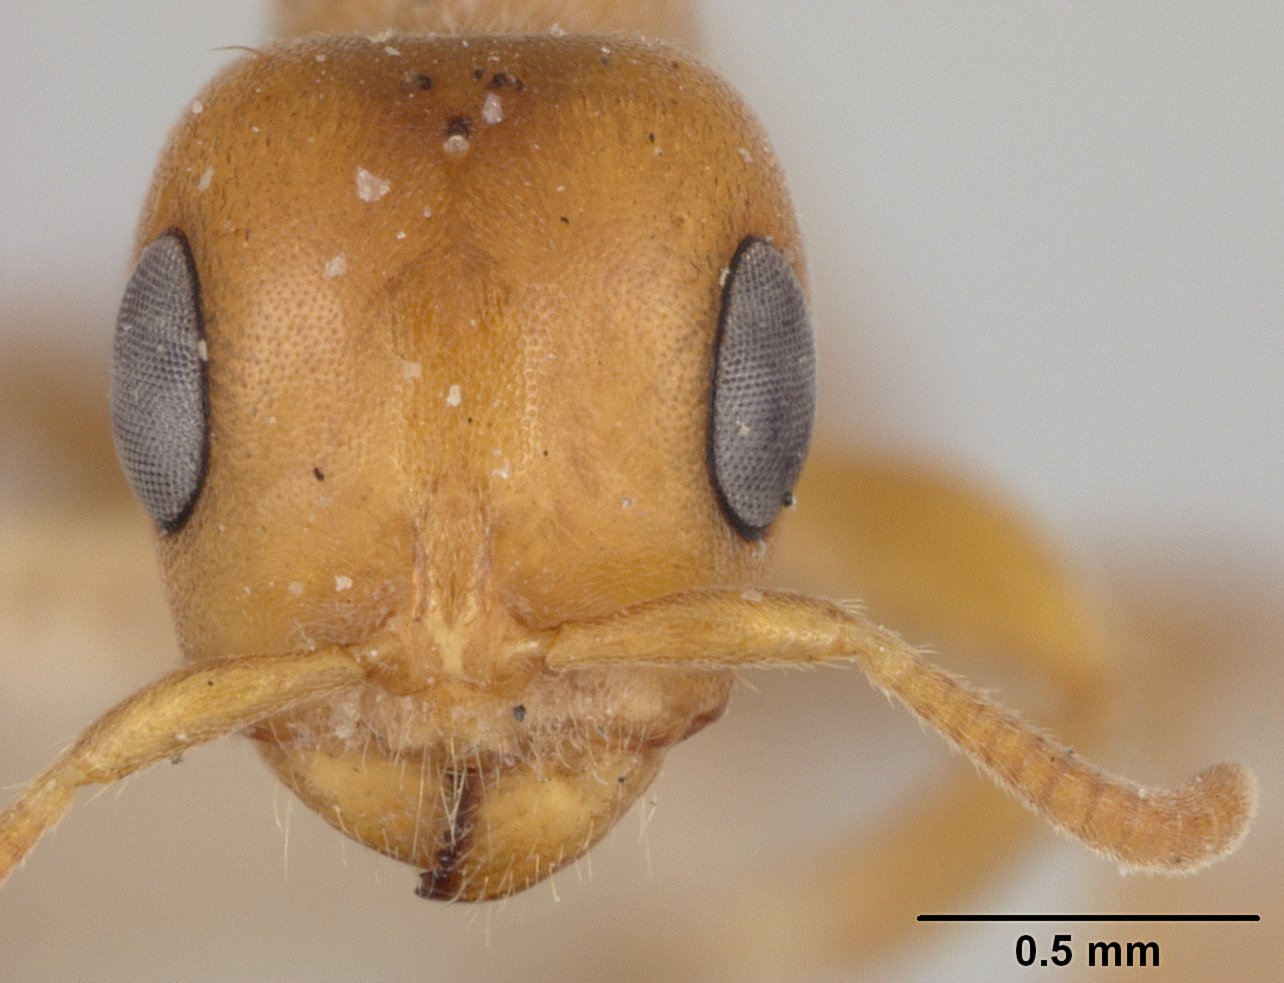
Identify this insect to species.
Pseudomyrma arborissanctae
